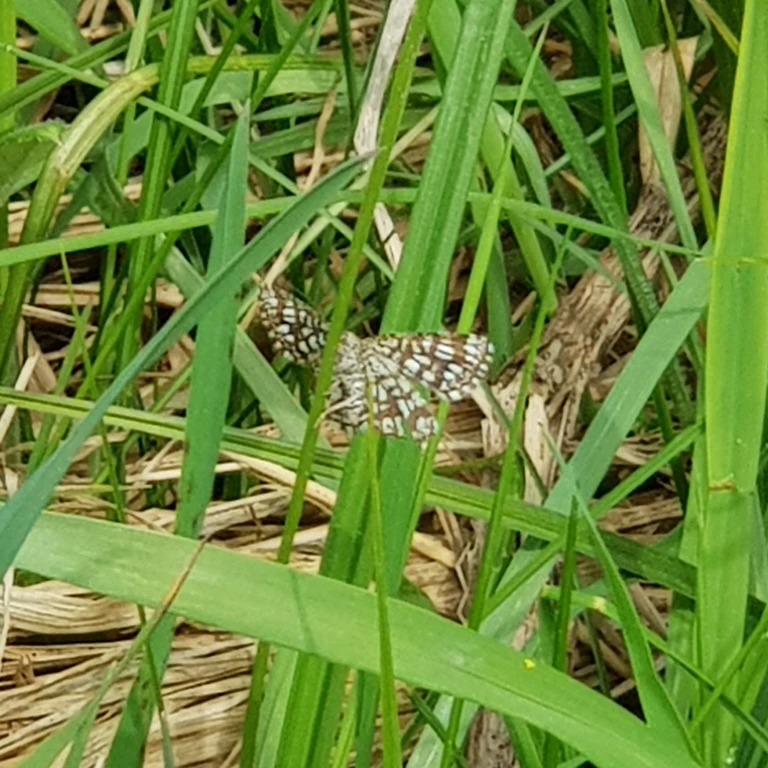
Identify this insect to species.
Chiasmia clathrata
